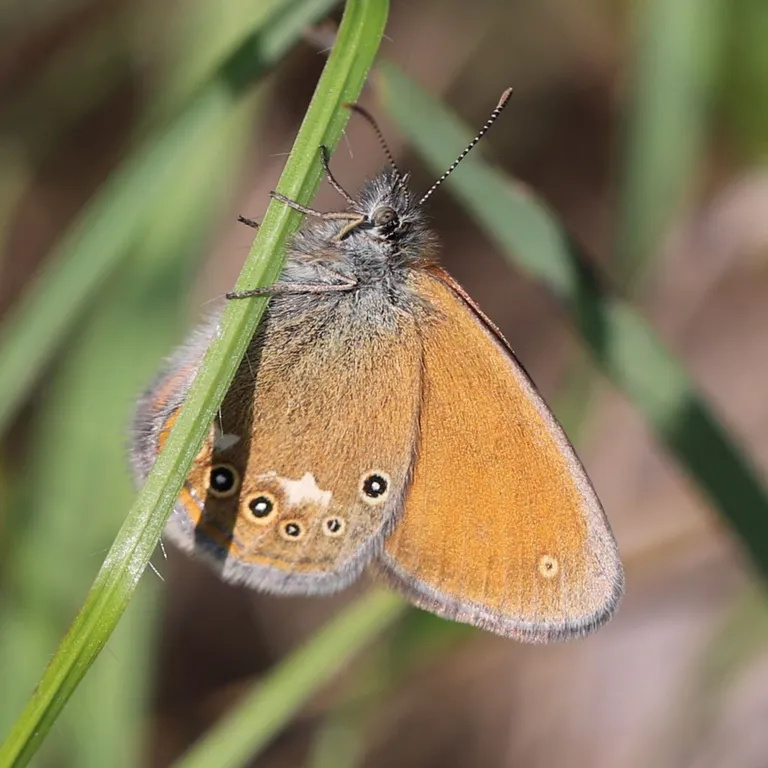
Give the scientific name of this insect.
Coenonympha glycerion (also Coenonympha iphis)
